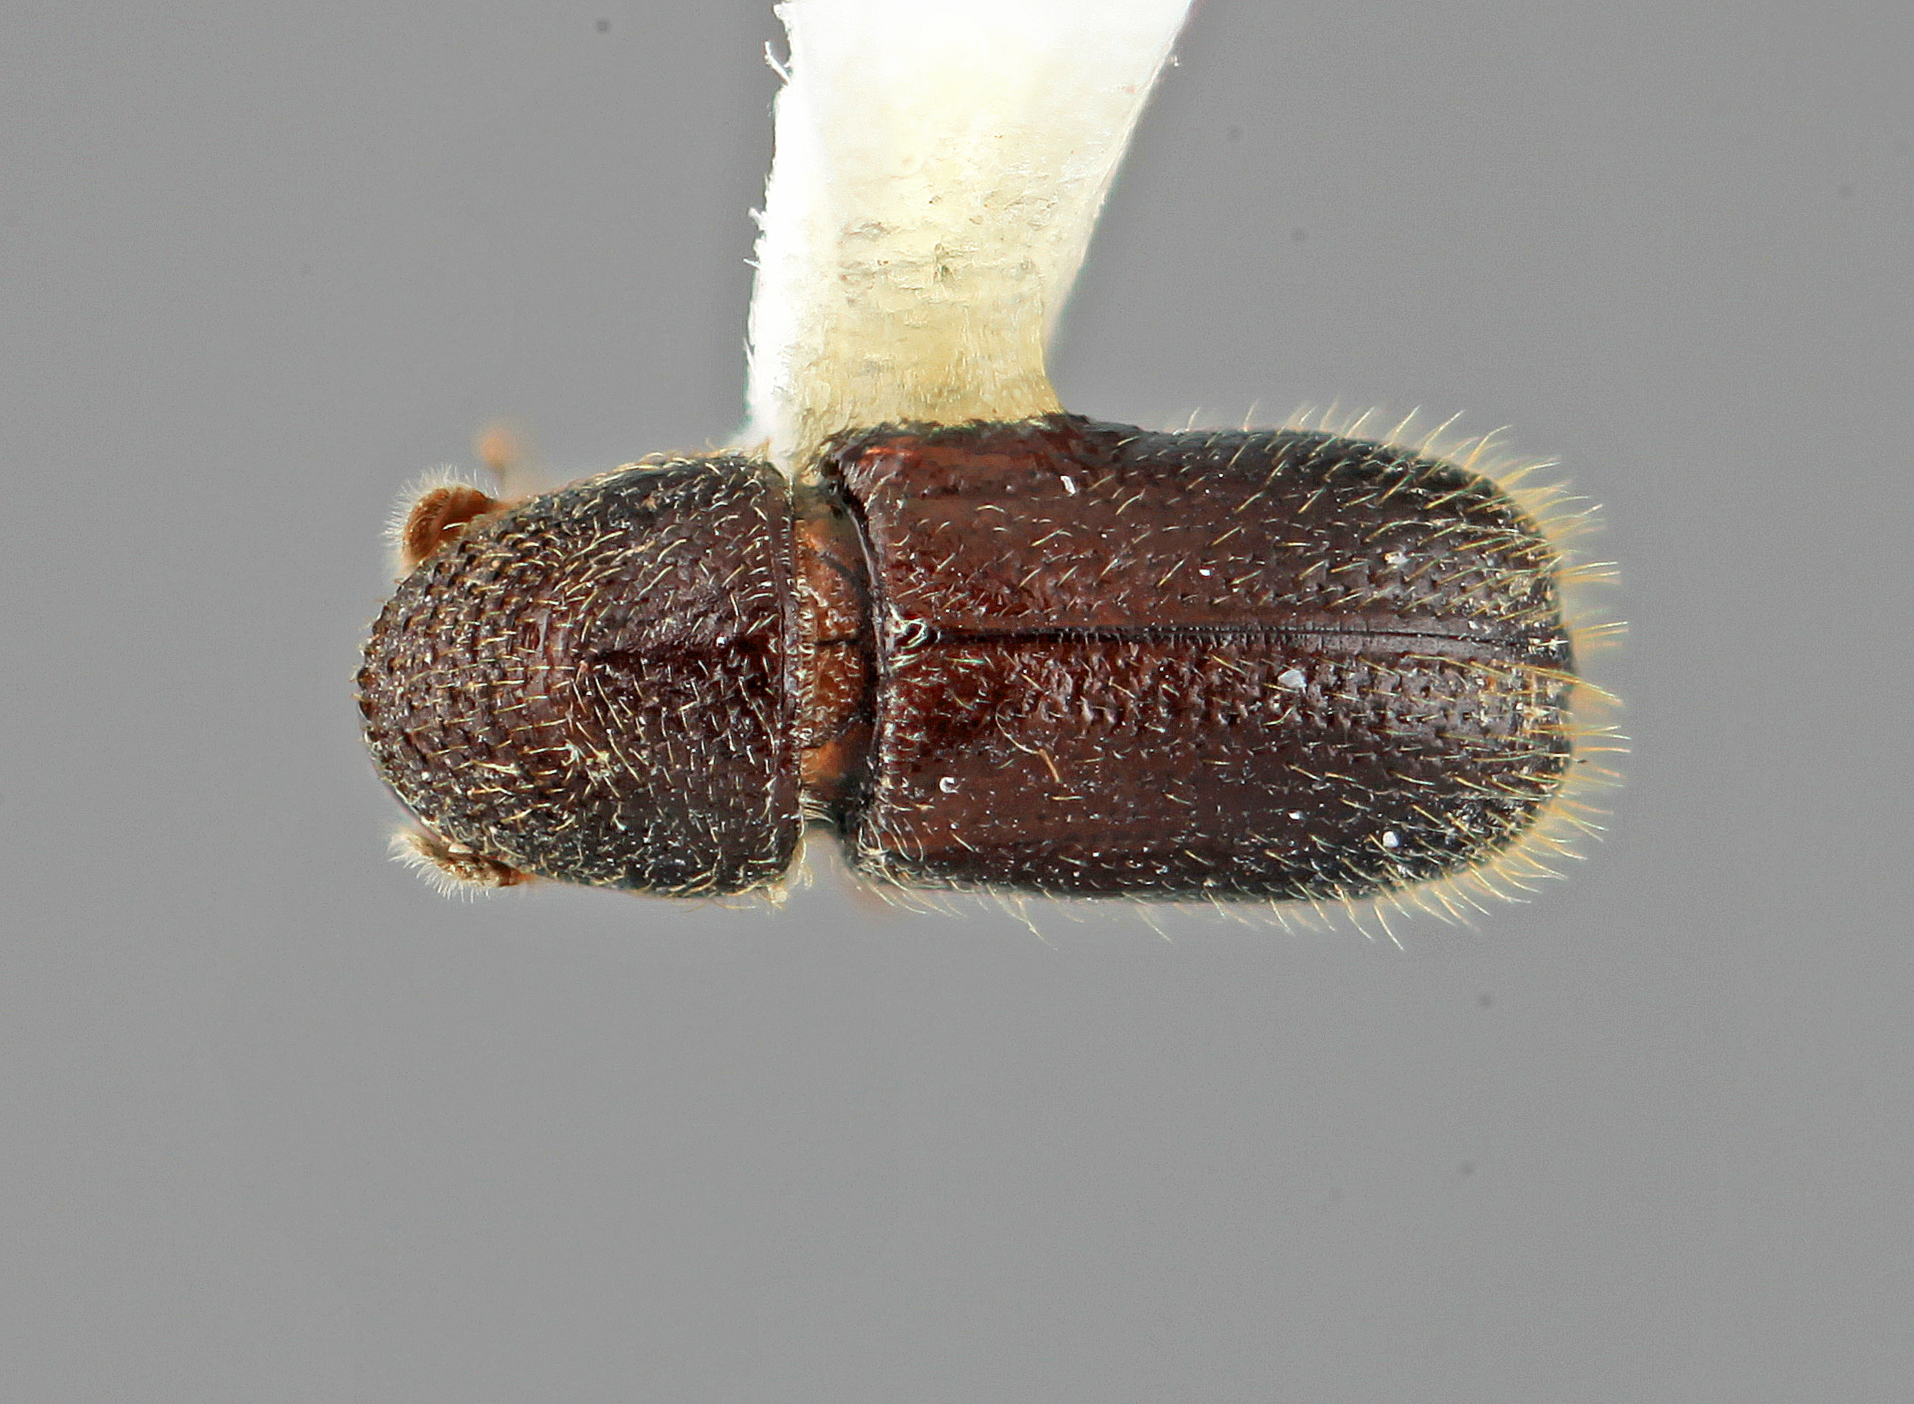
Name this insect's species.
Pityophthorus podocarpi
